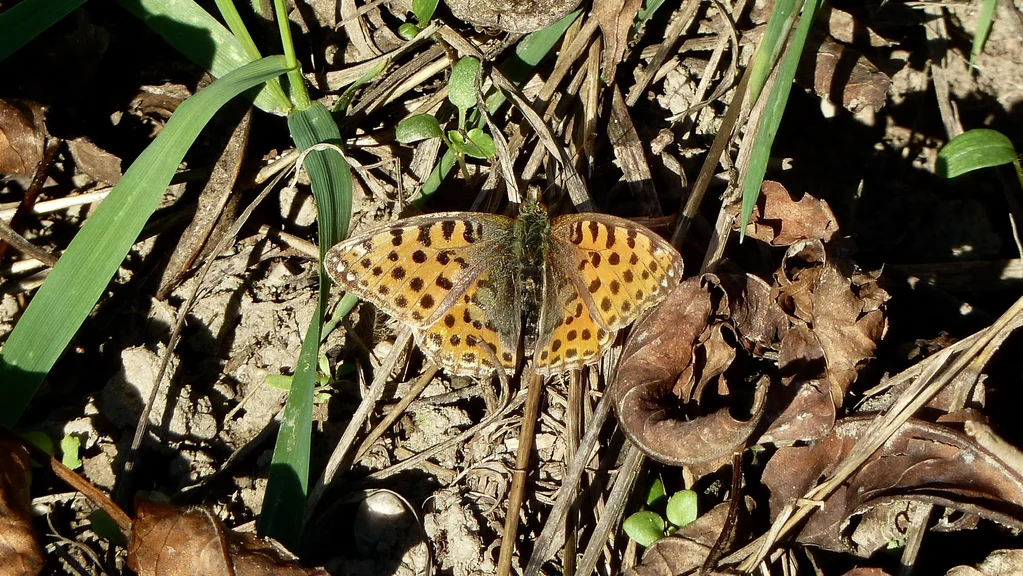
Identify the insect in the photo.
Issoria lathonia
